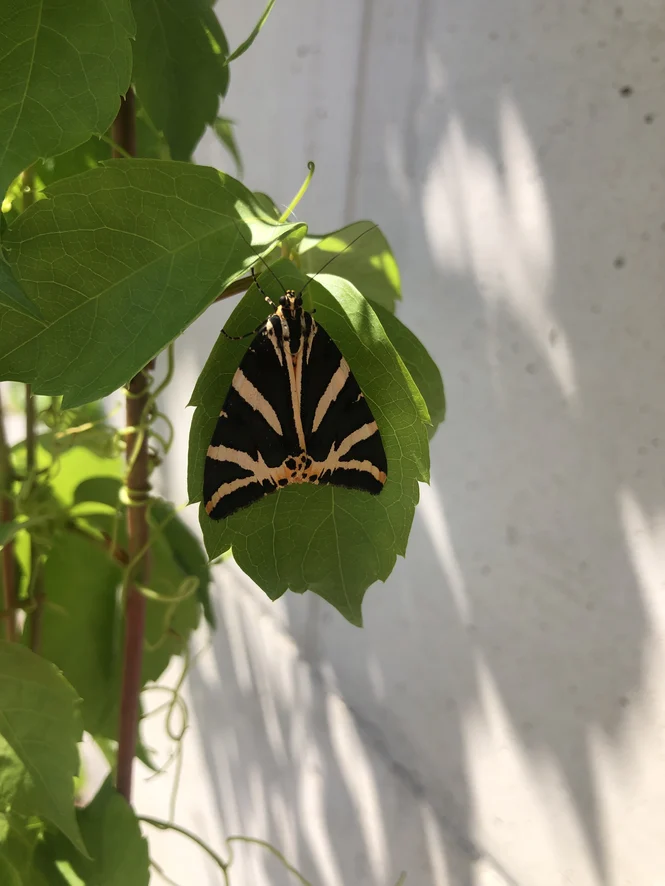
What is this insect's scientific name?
Euplagia quadripunctaria
